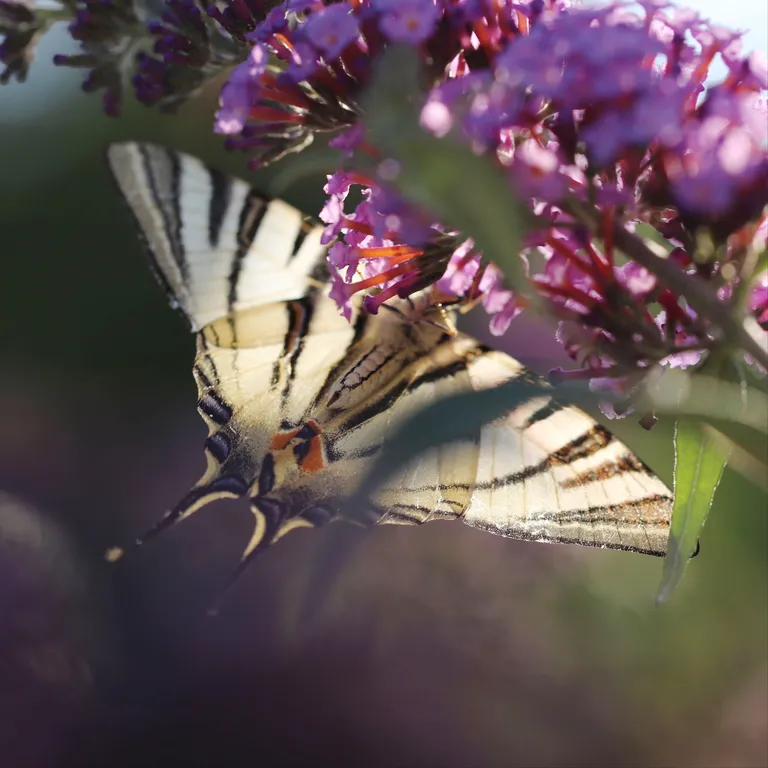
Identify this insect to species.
Iphiclides podalirius
